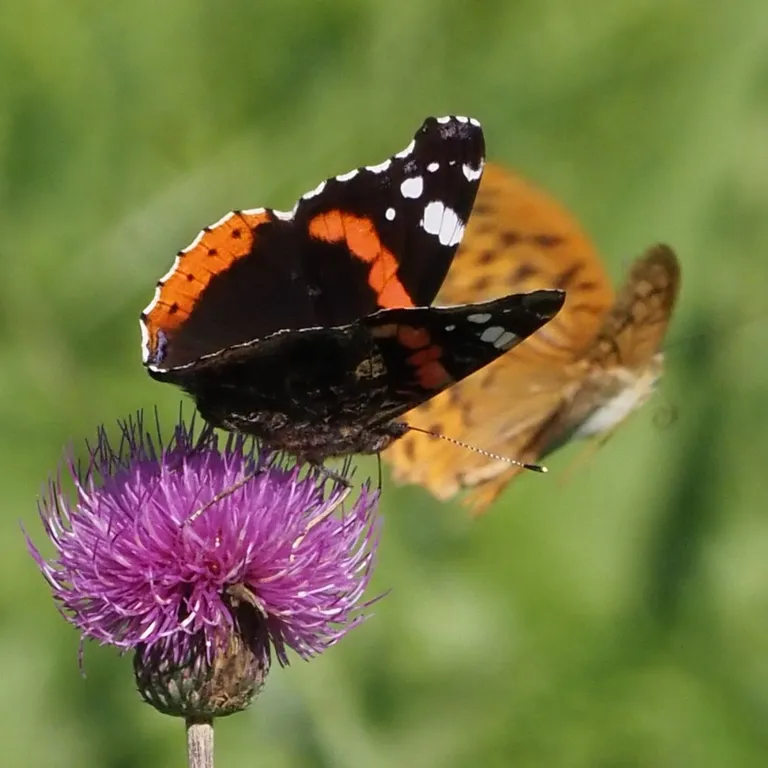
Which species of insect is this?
Vanessa atalanta
